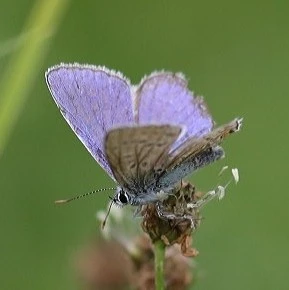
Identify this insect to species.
Polyommatus icarus
